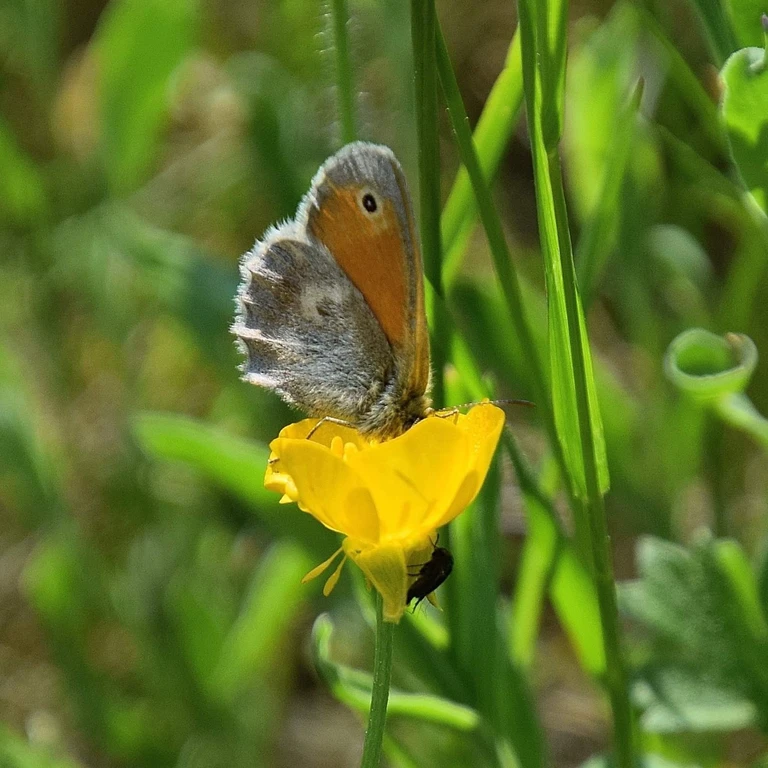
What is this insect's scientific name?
Coenonympha pamphilus
